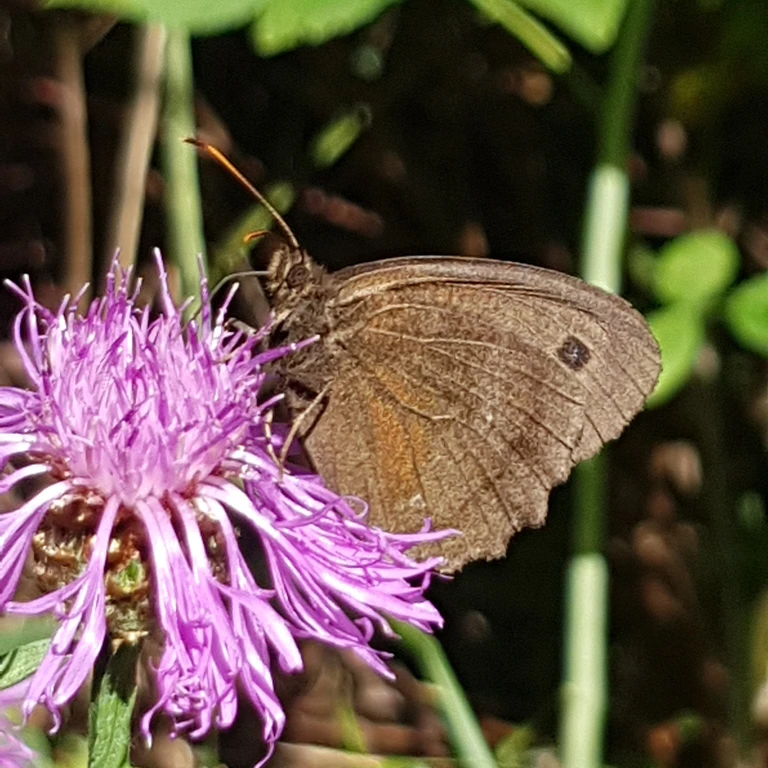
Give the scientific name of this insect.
Minois dryas
